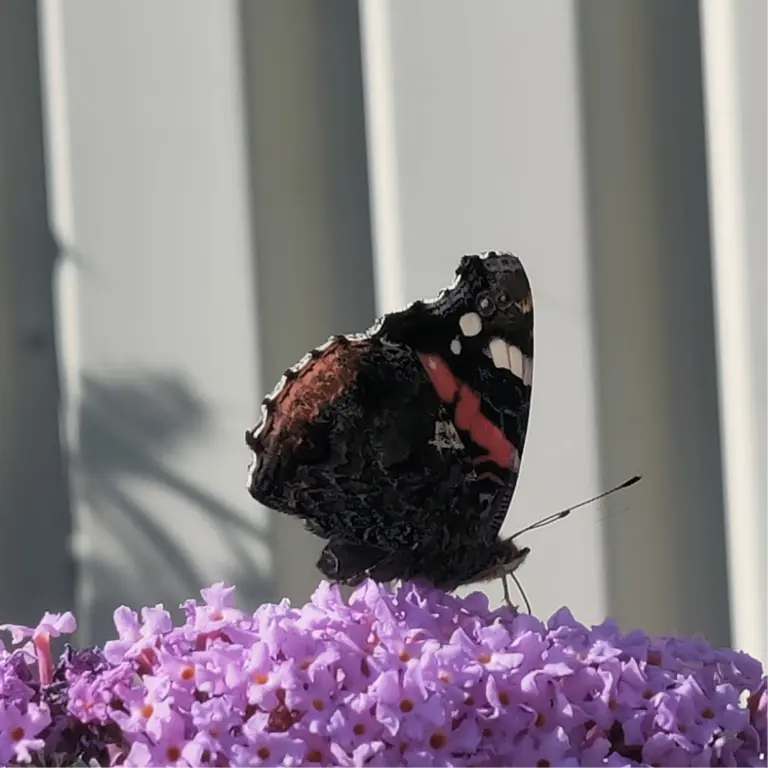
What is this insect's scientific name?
Vanessa atalanta
